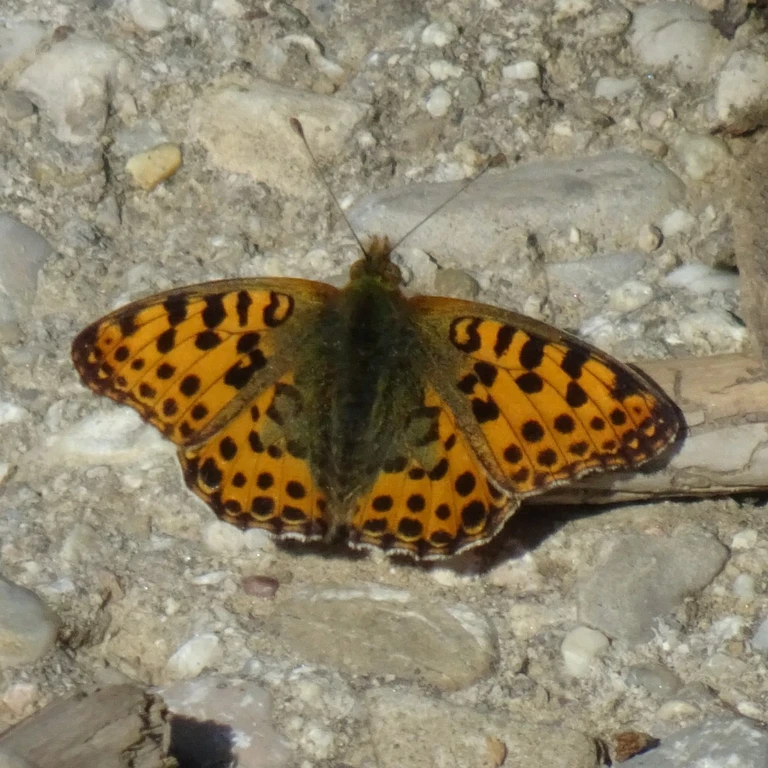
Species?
Issoria lathonia
